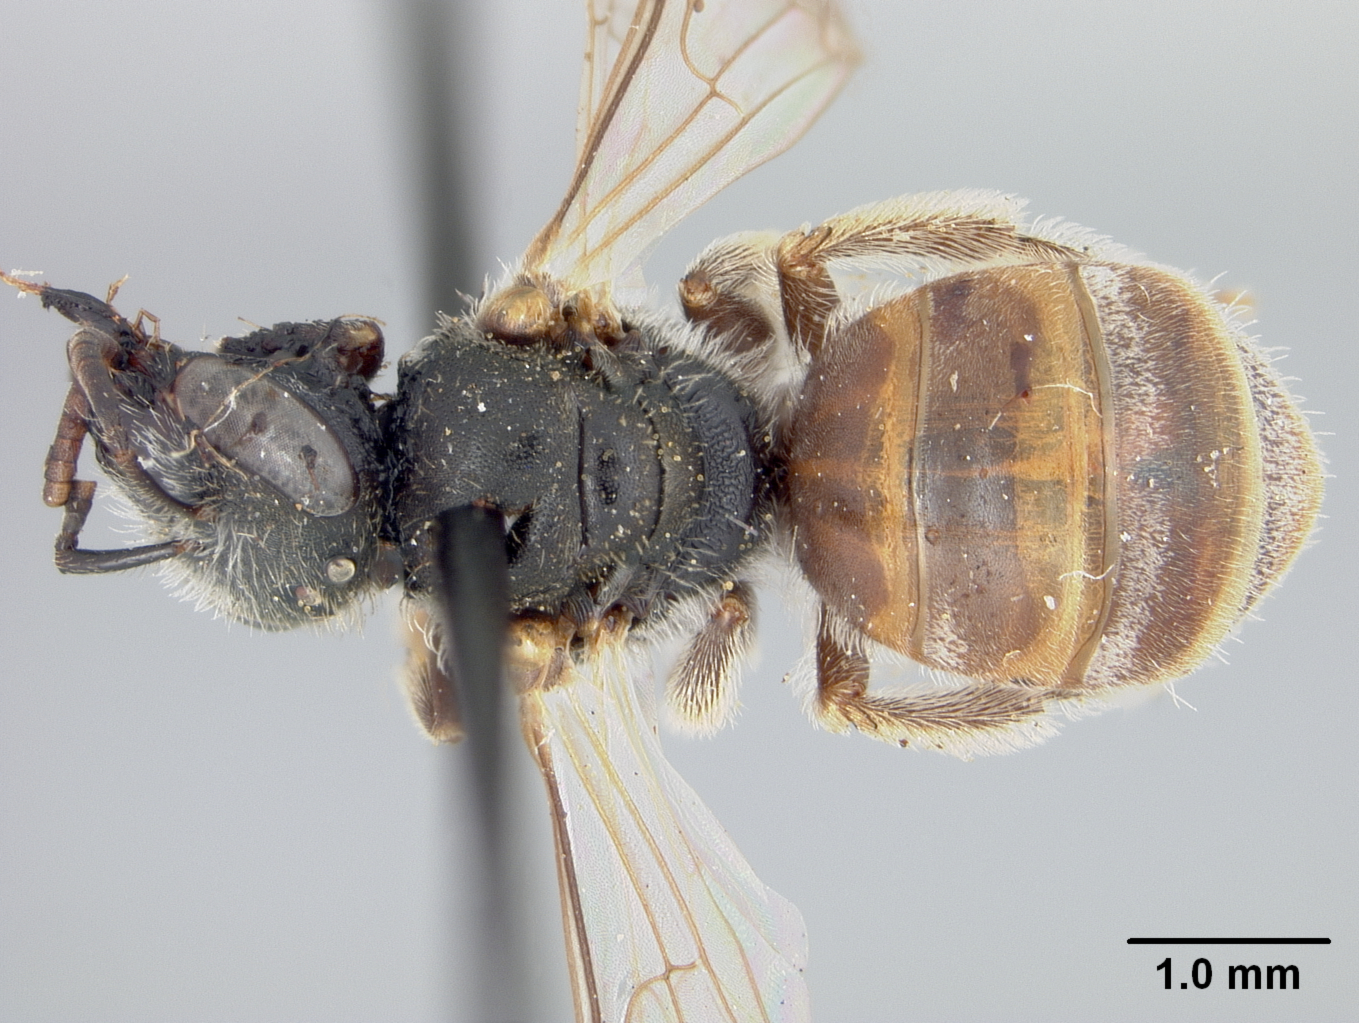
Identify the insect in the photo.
Halictus mesembryanthemi
